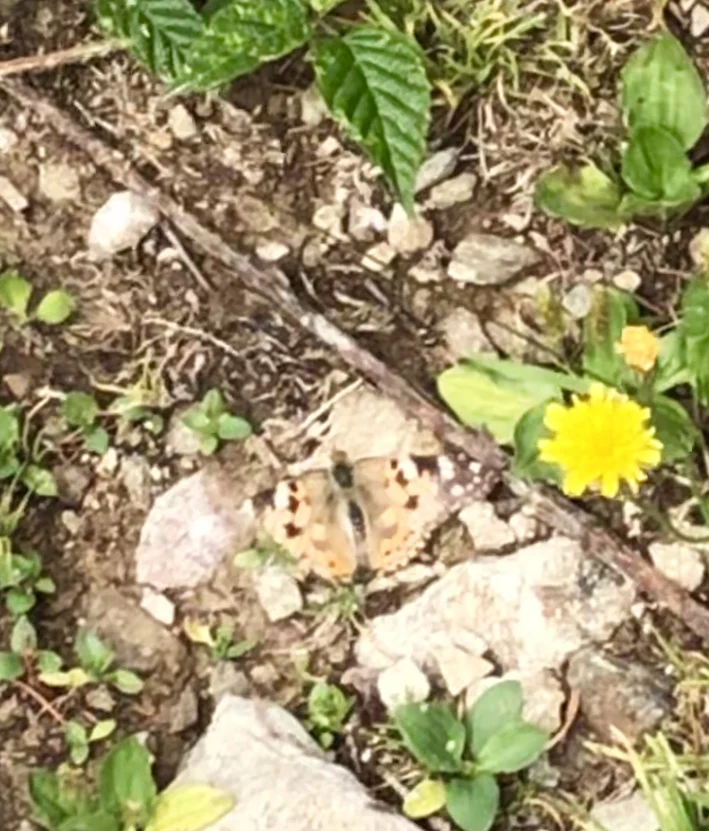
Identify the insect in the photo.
Vanessa cardui
